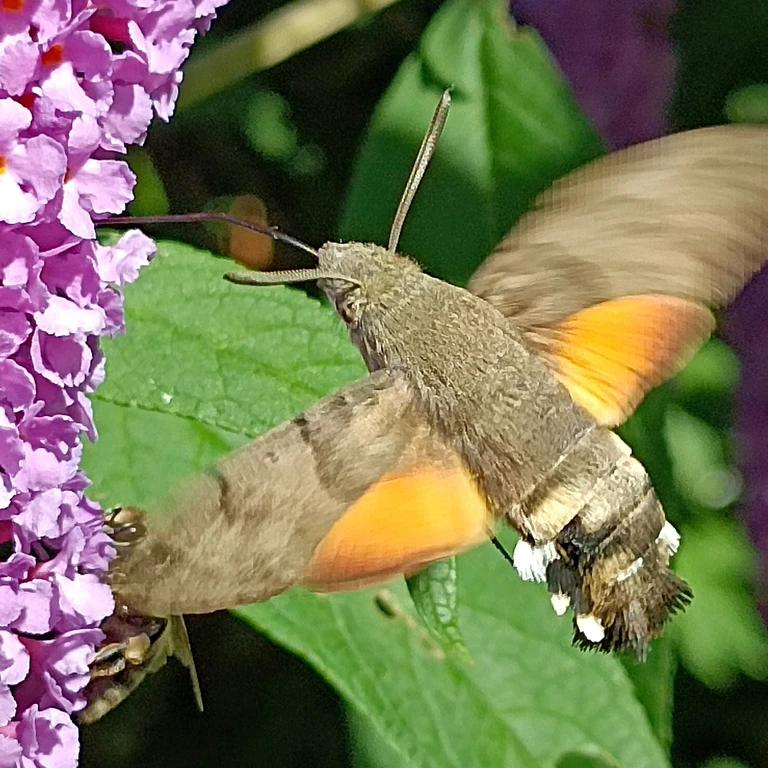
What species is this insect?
Macroglossum stellatarum
